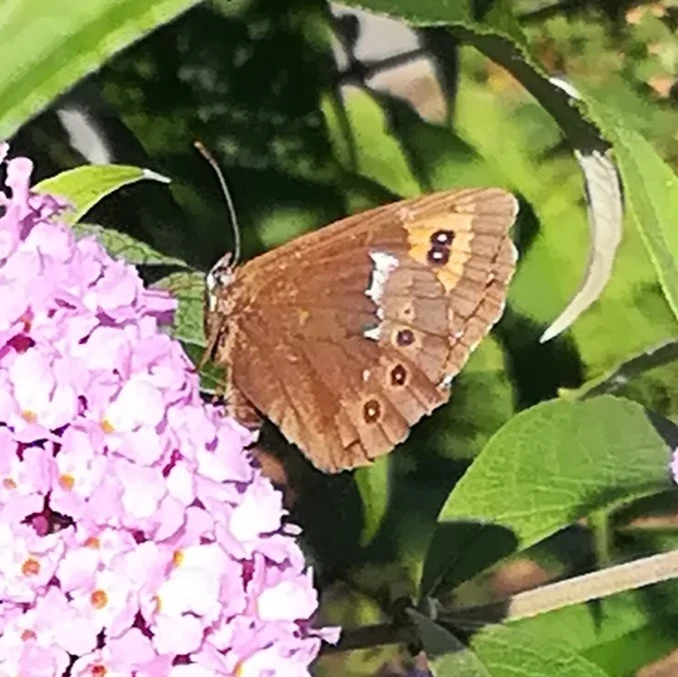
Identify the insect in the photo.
Erebia ligea
